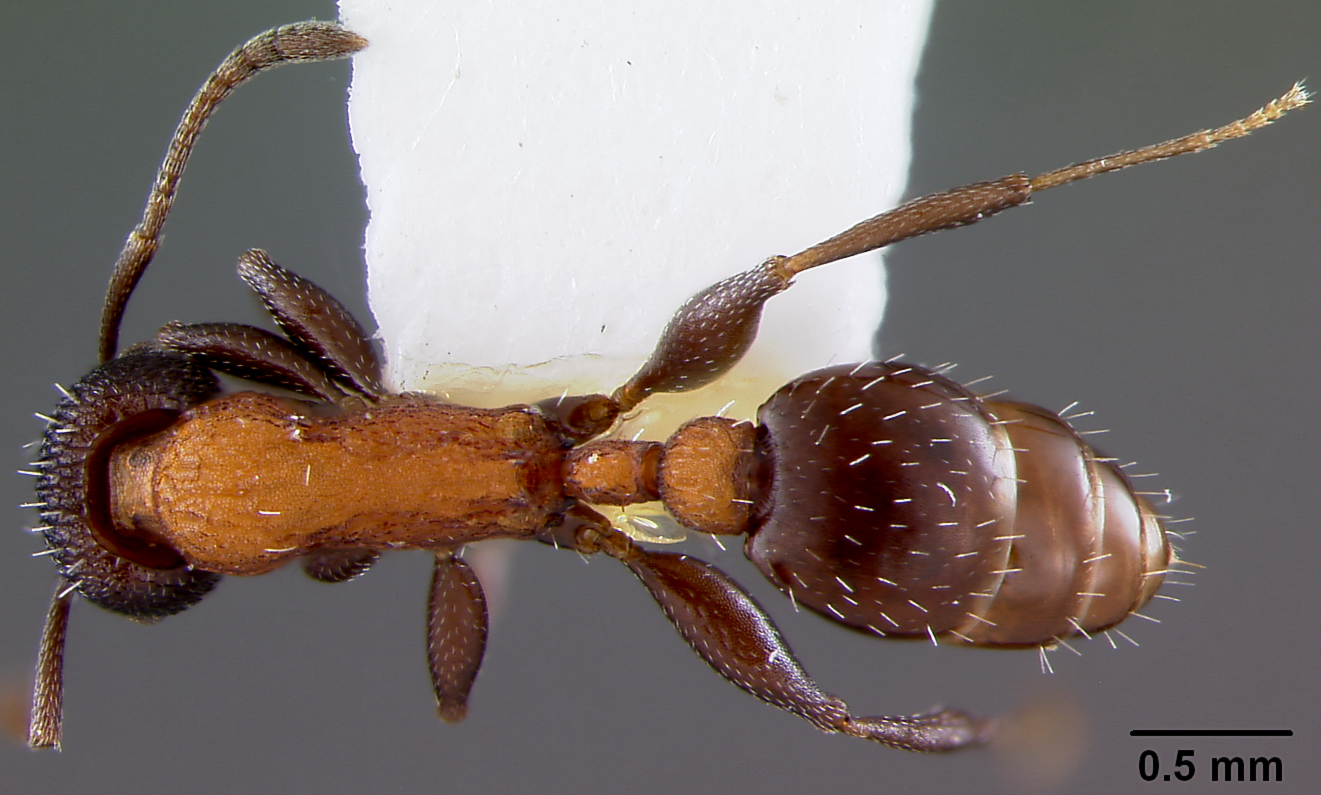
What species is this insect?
Leptothorax ocarinae
